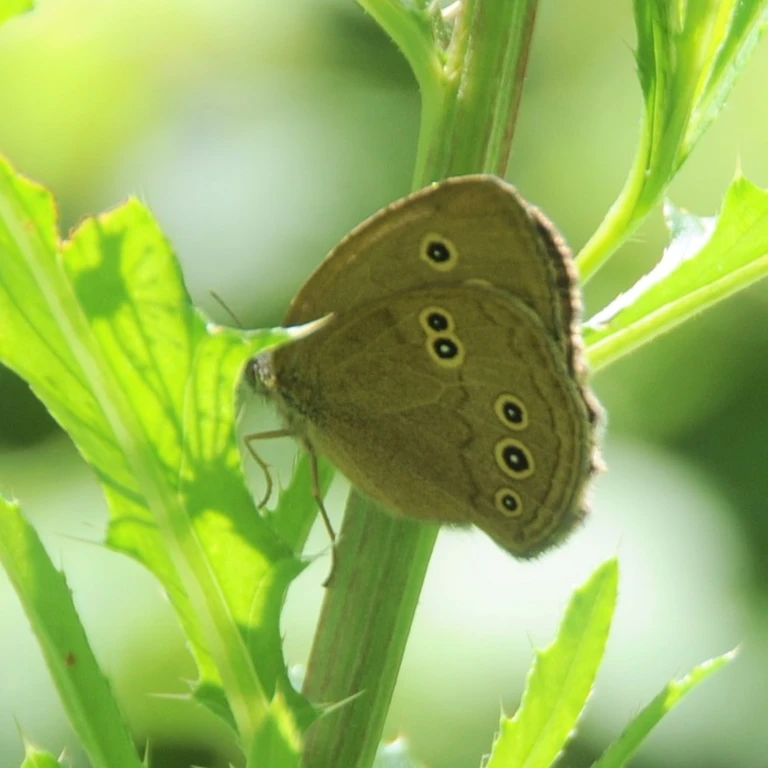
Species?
Aphantopus hyperantus
